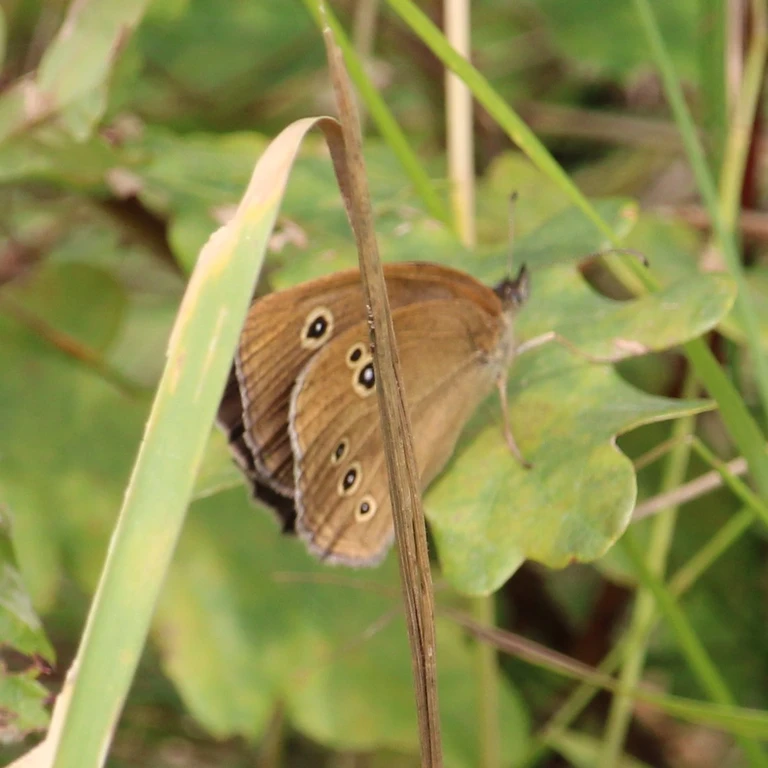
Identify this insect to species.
Aphantopus hyperantus
